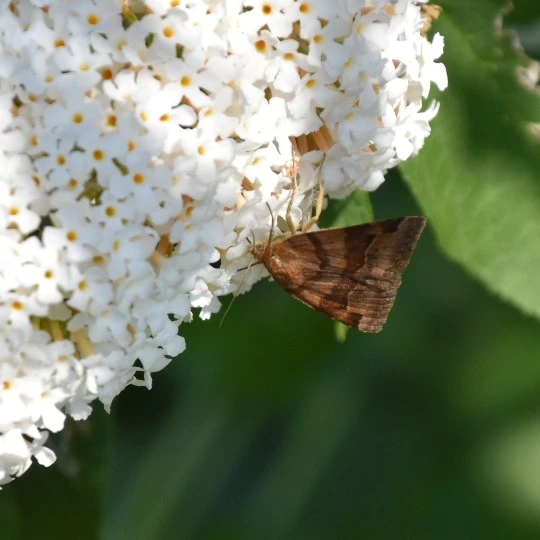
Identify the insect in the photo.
Euclidia glyphica
